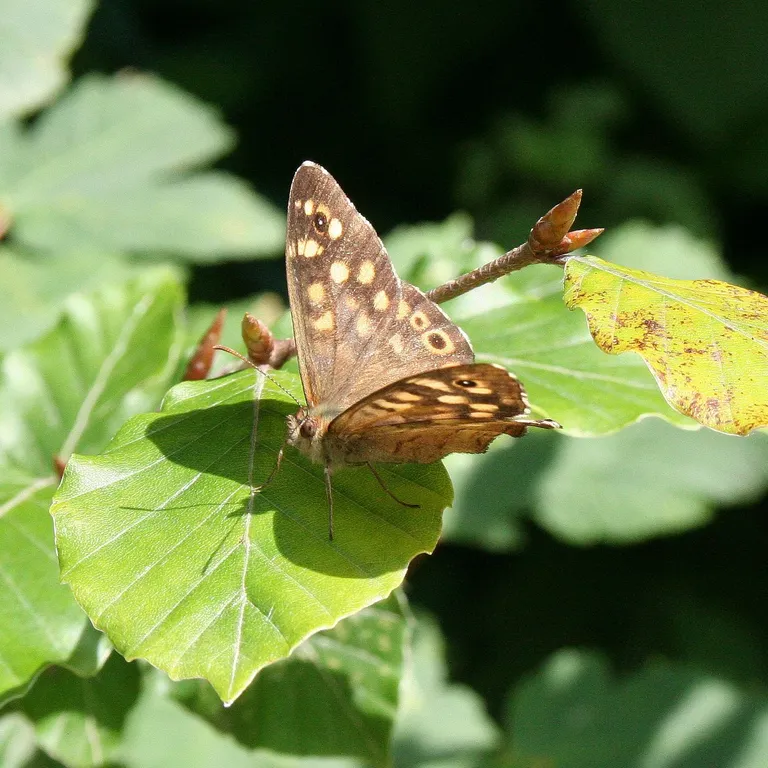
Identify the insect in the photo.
Pararge aegeria
